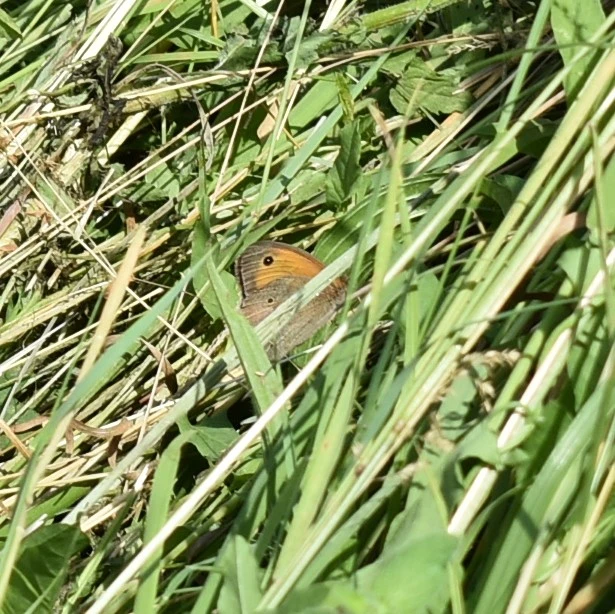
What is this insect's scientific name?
Maniola jurtina
